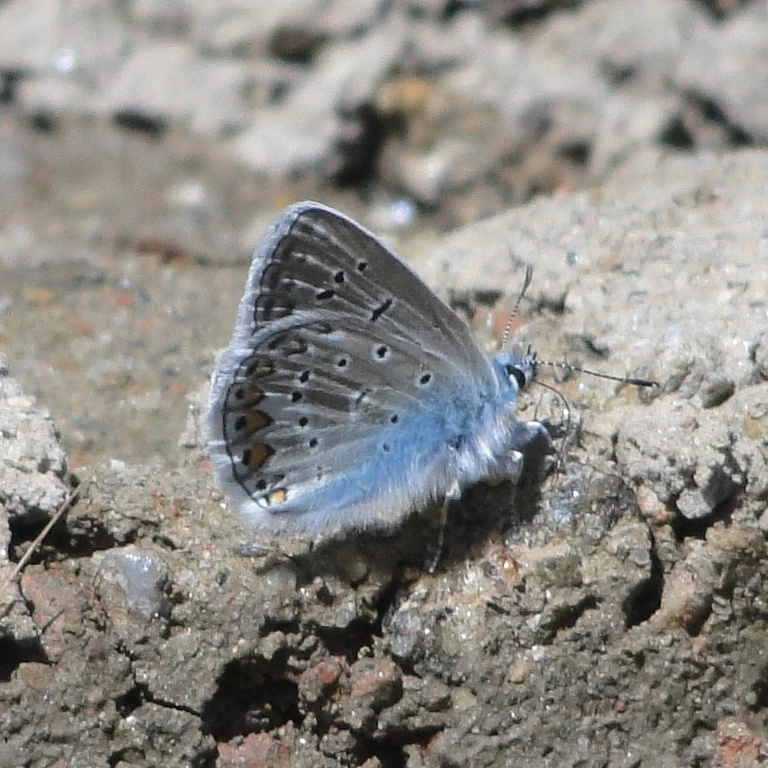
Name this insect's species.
Polyommatus icarus
